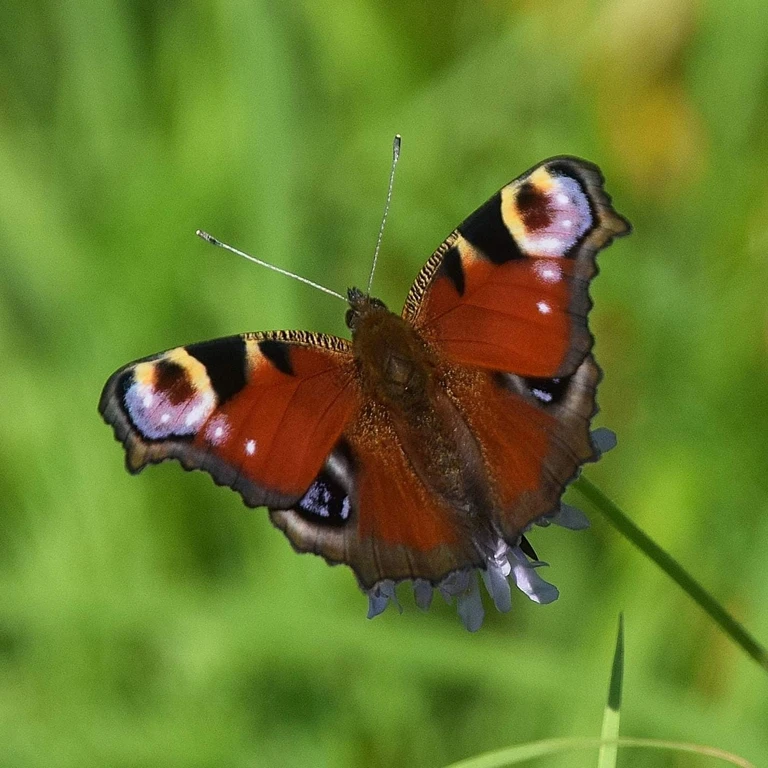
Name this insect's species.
Aglais io
